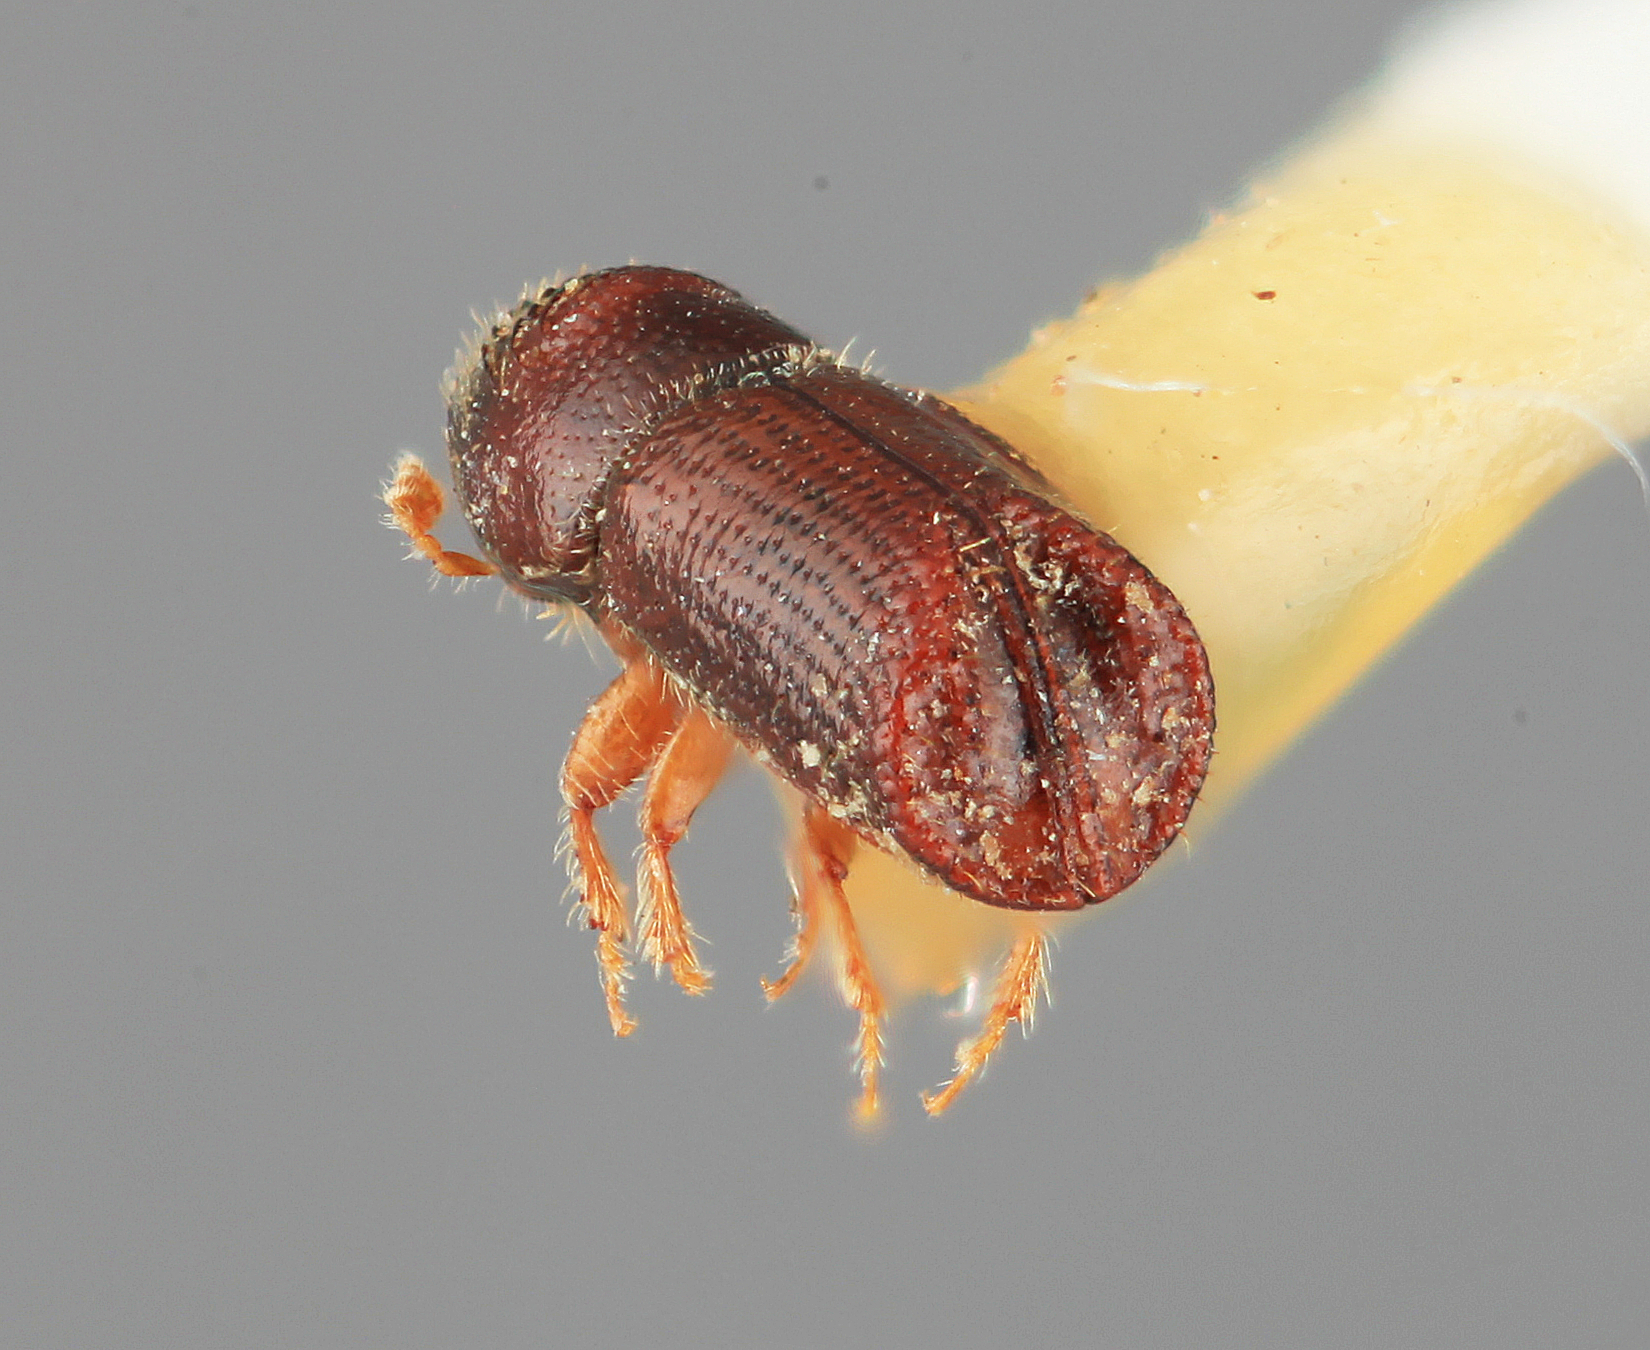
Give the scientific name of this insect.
Pityophthorus hylocuroides
